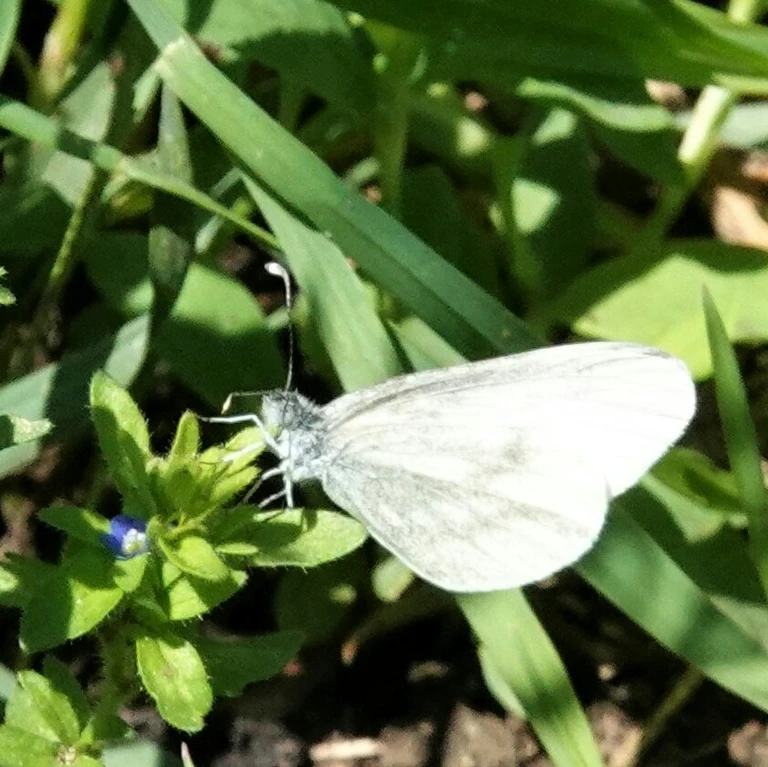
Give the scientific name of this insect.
Leptidea sinapis/juvernica
